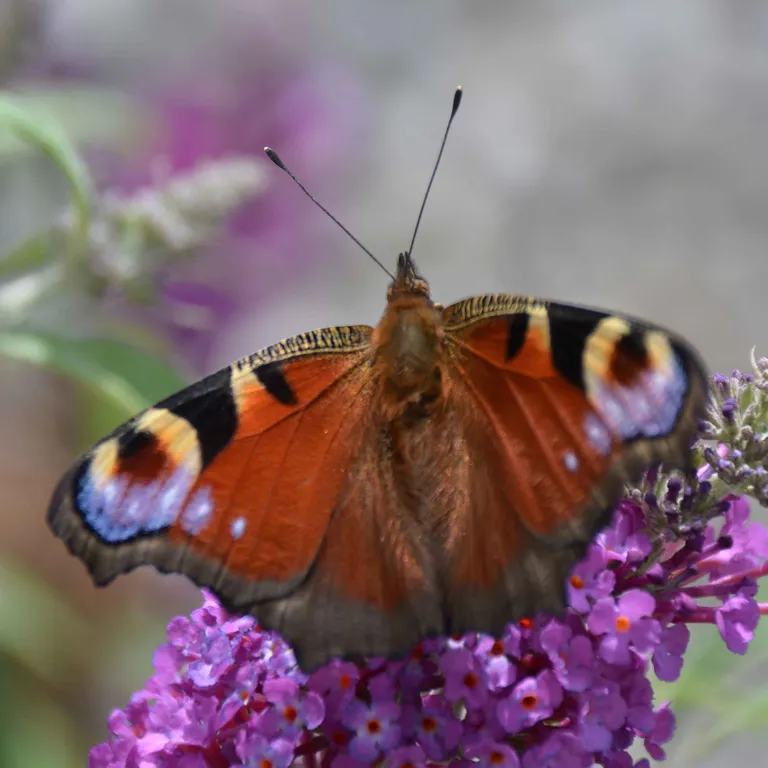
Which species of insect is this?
Aglais io
